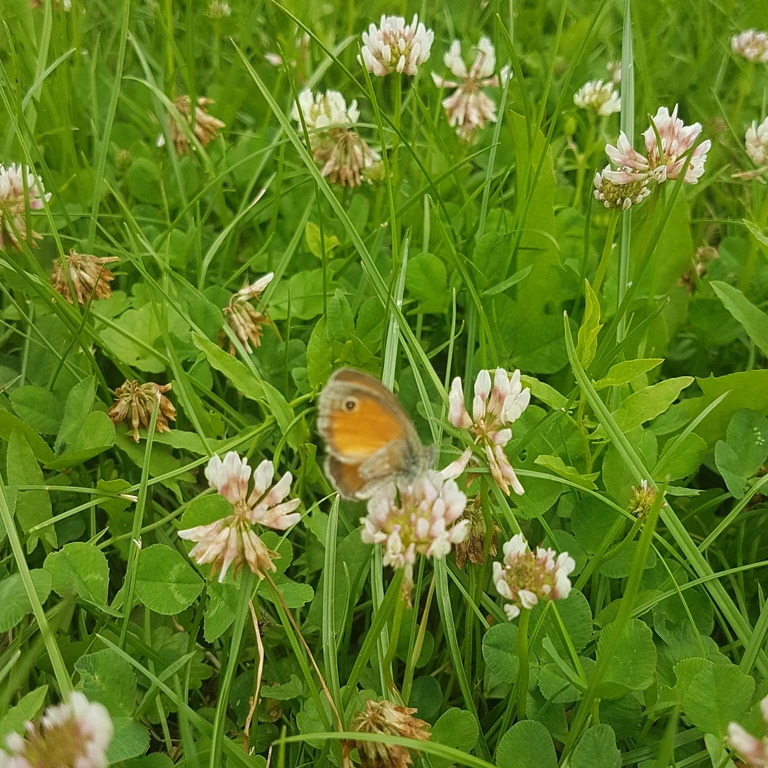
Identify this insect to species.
Coenonympha pamphilus
